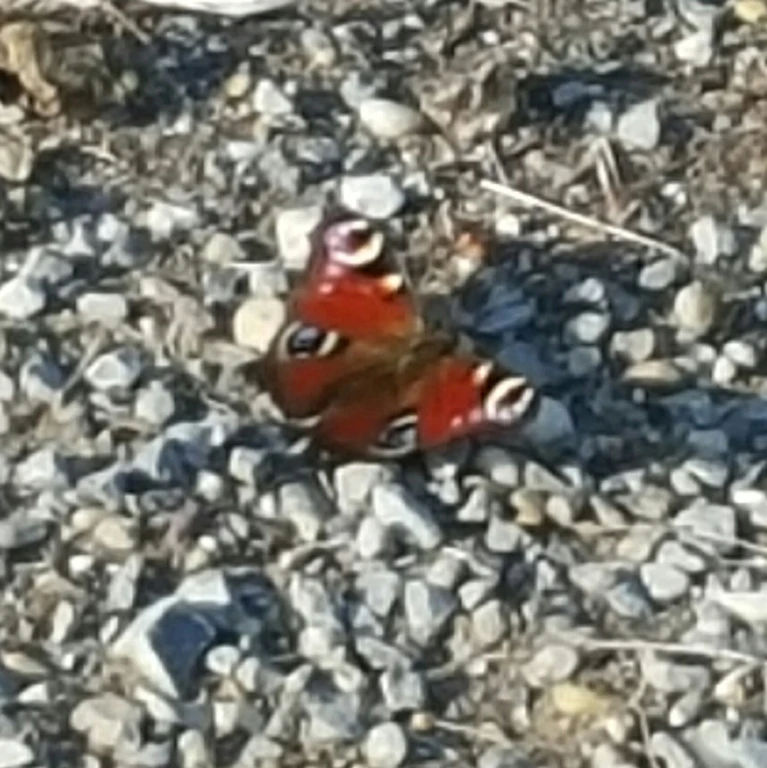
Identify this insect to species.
Aglais io
